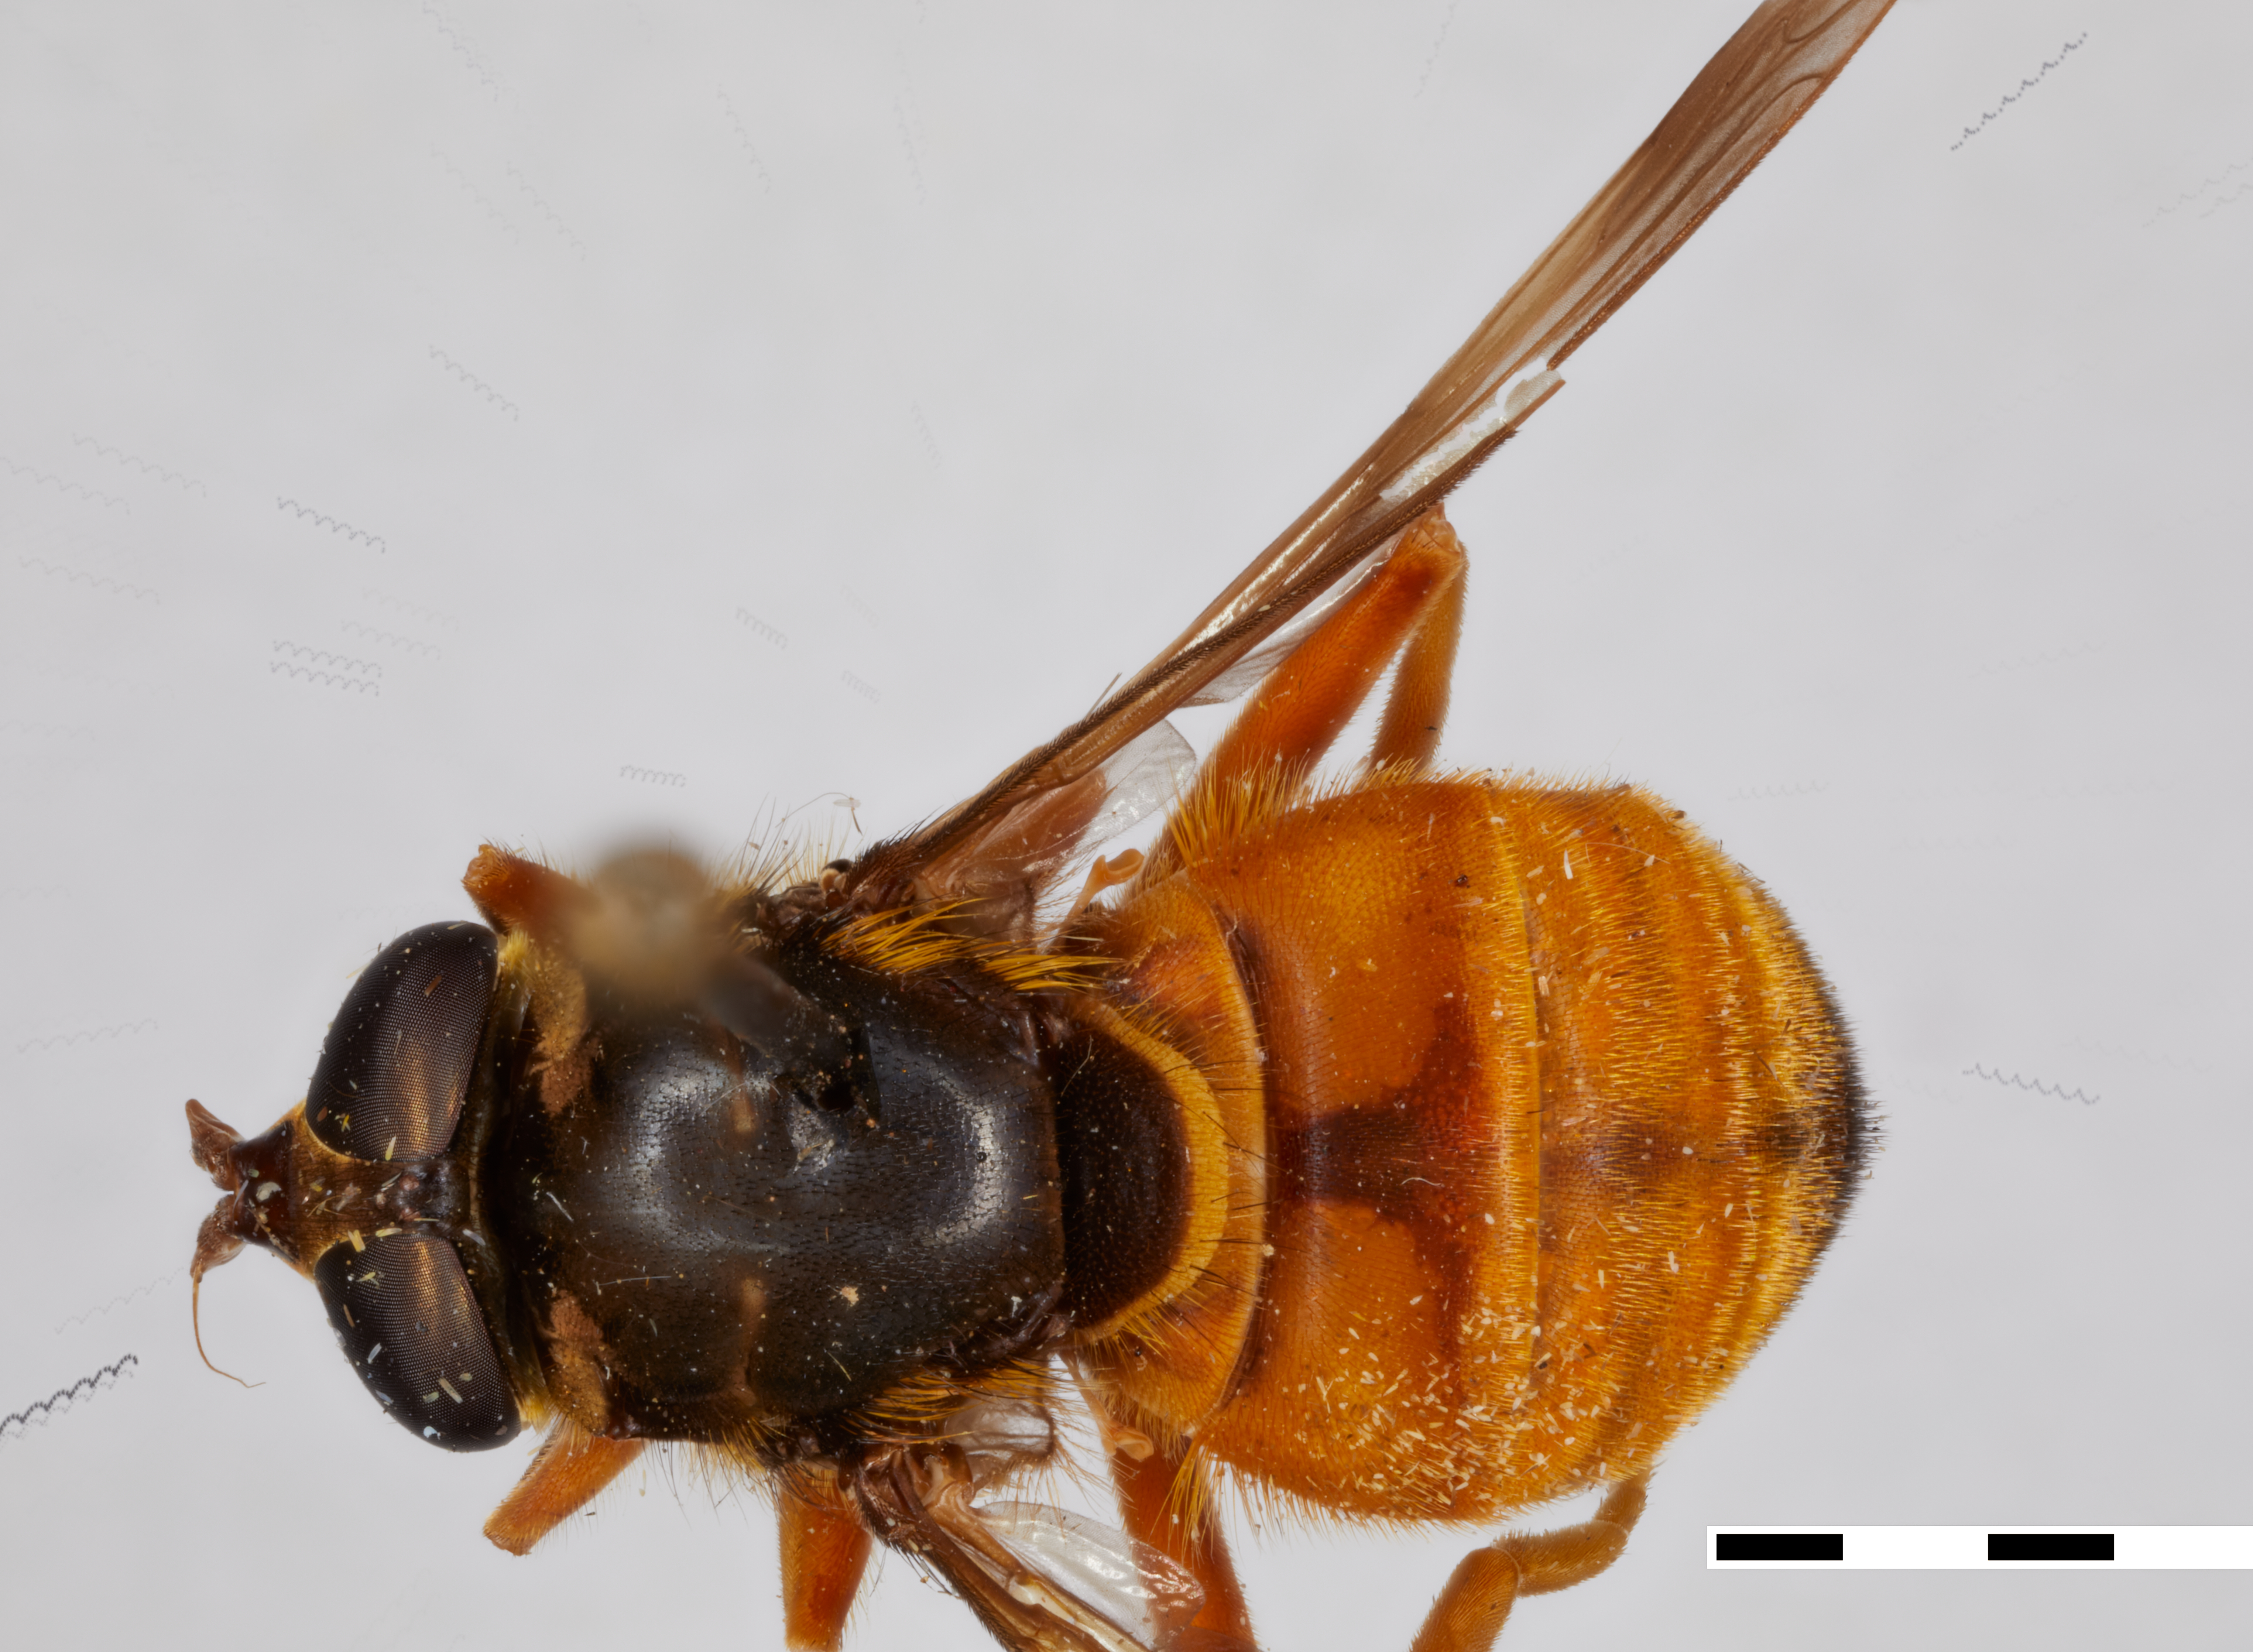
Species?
Korinchia sinensis
